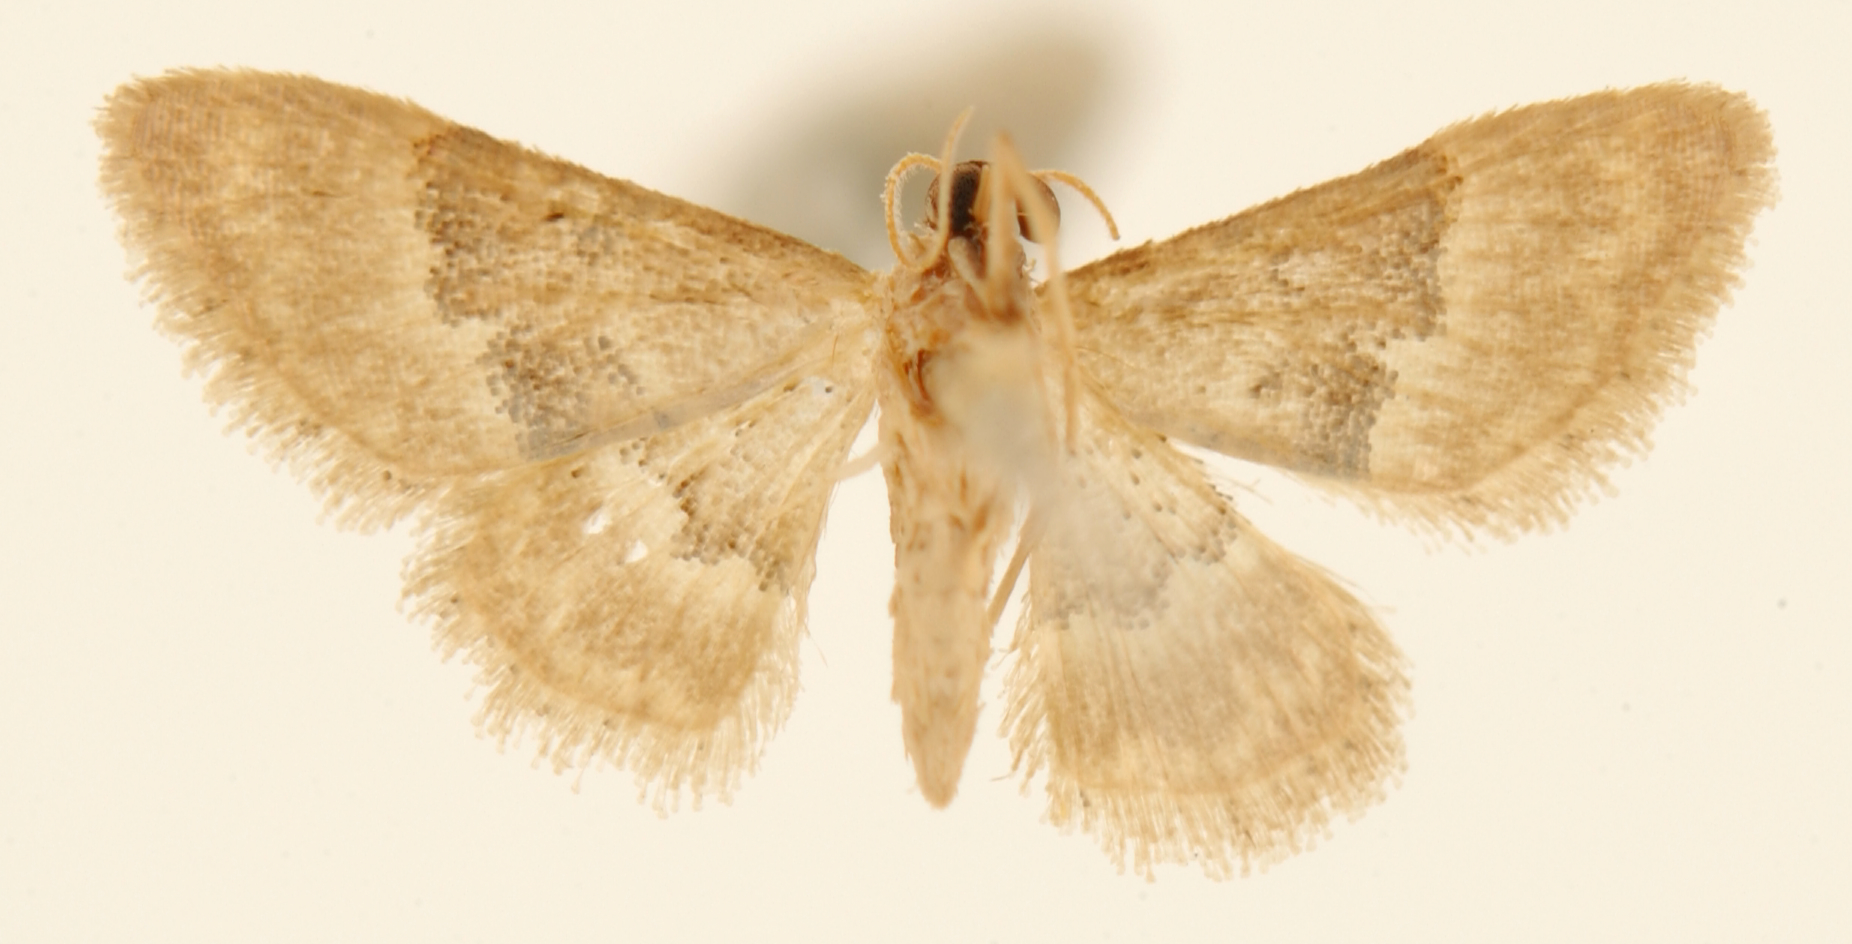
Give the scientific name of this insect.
Ptychopoda vagula
